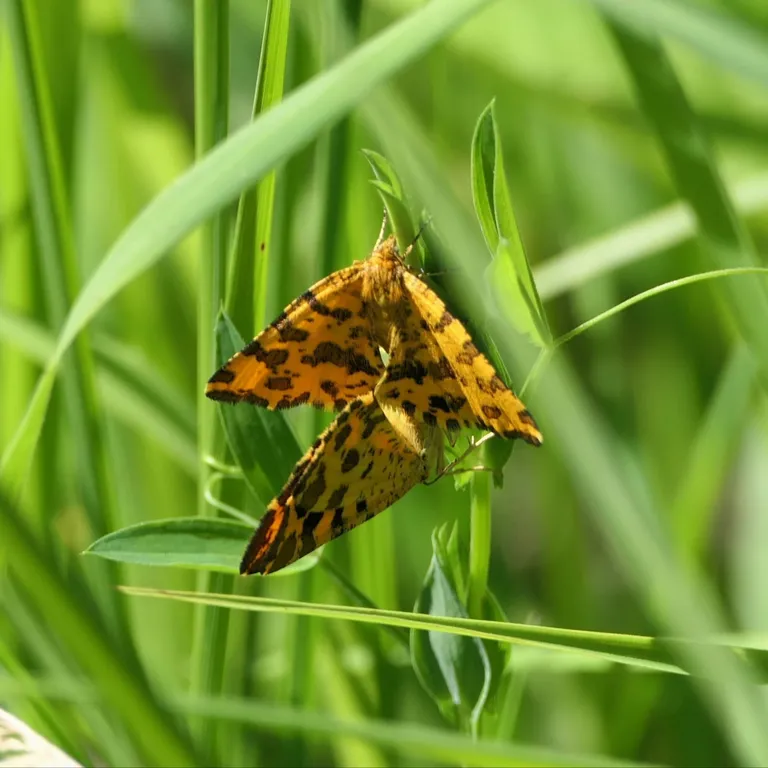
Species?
Pseudopanthera macularia
